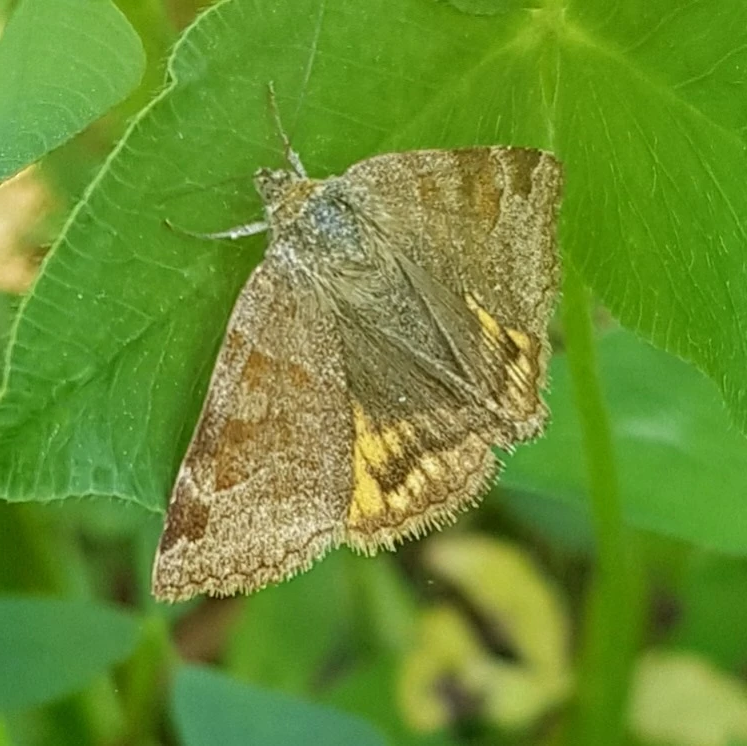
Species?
Euclidia glyphica
